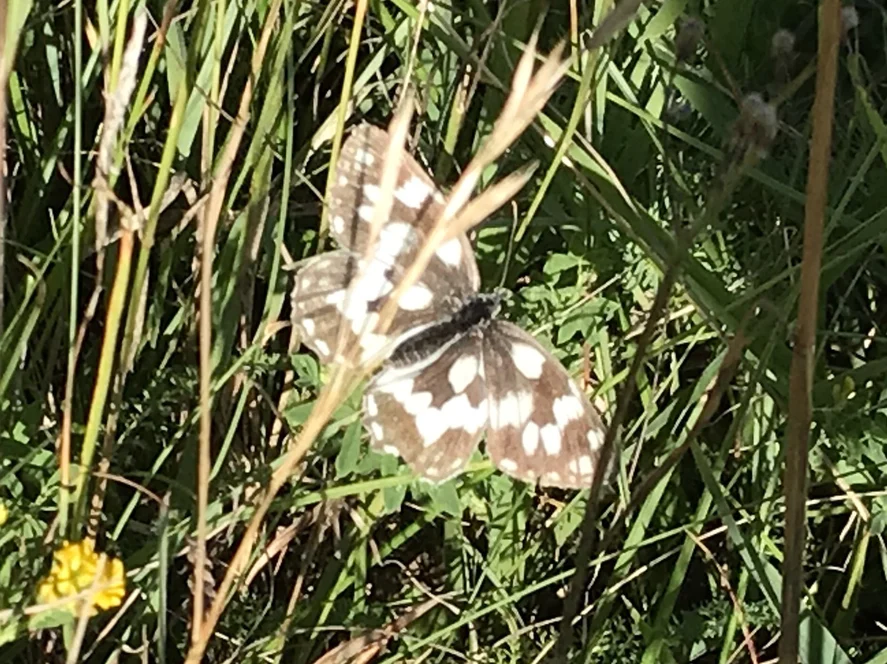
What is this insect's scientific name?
Melanargia galathea
